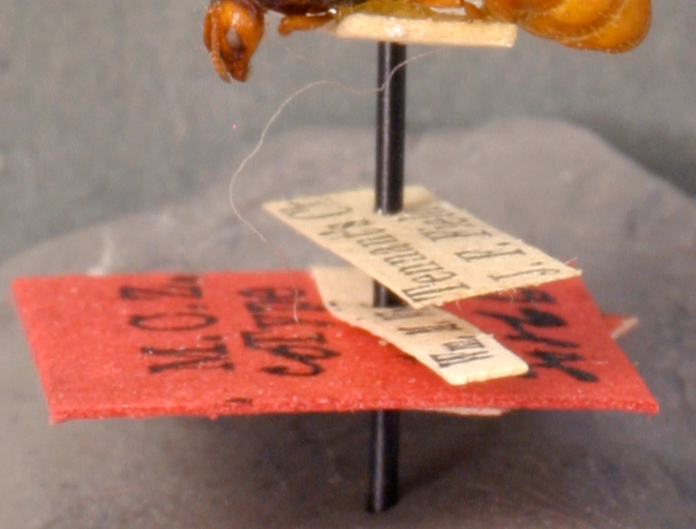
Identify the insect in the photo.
Monomorium rothsteini
